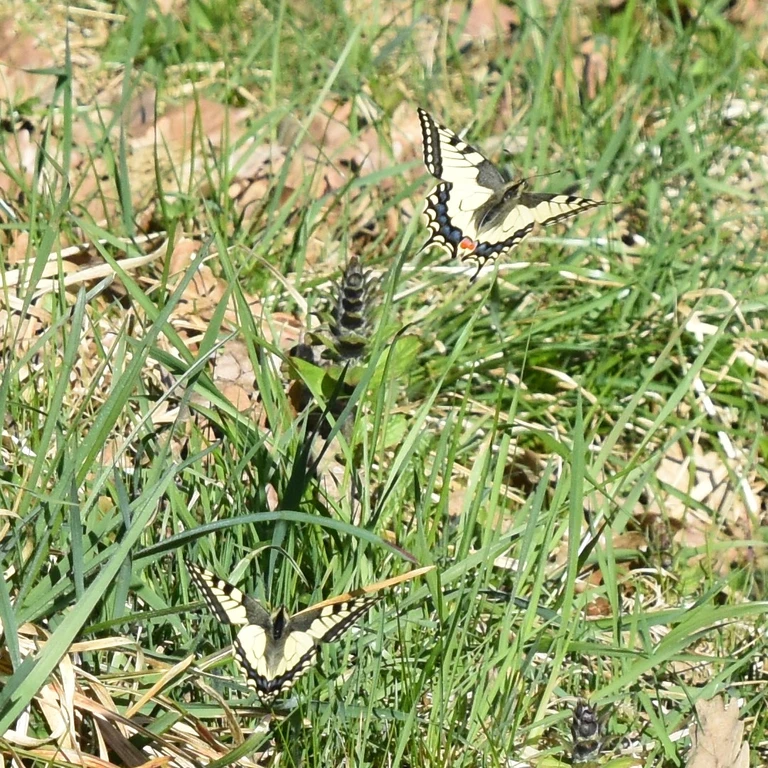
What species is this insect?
Papilio machaon
